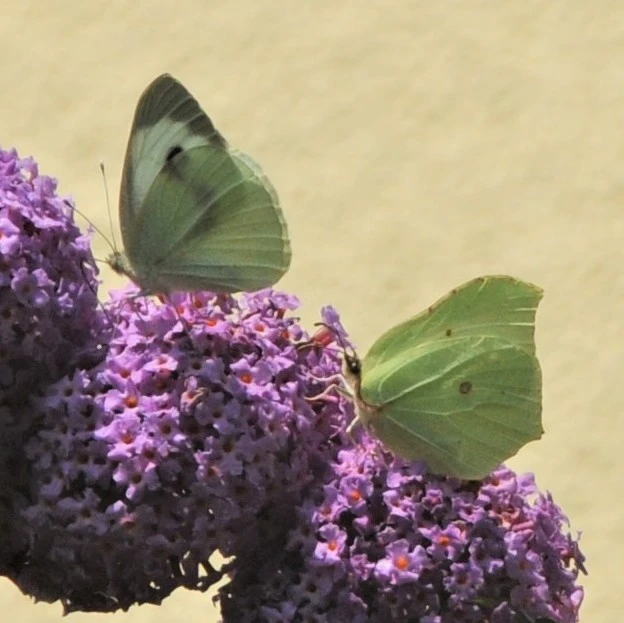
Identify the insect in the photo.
Pieris brassicae
